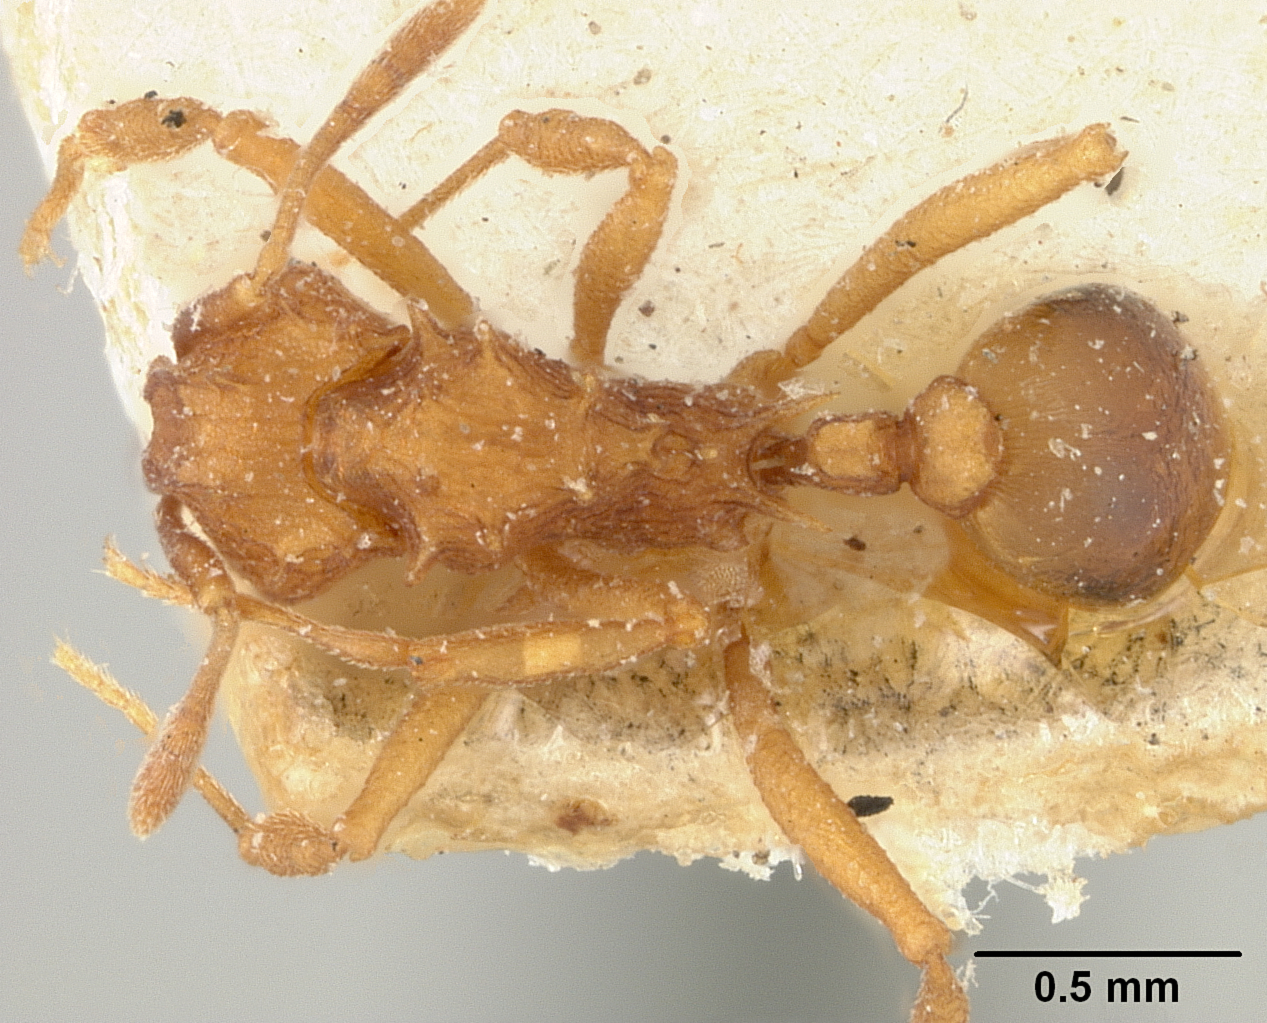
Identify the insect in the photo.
Proatta butteli
